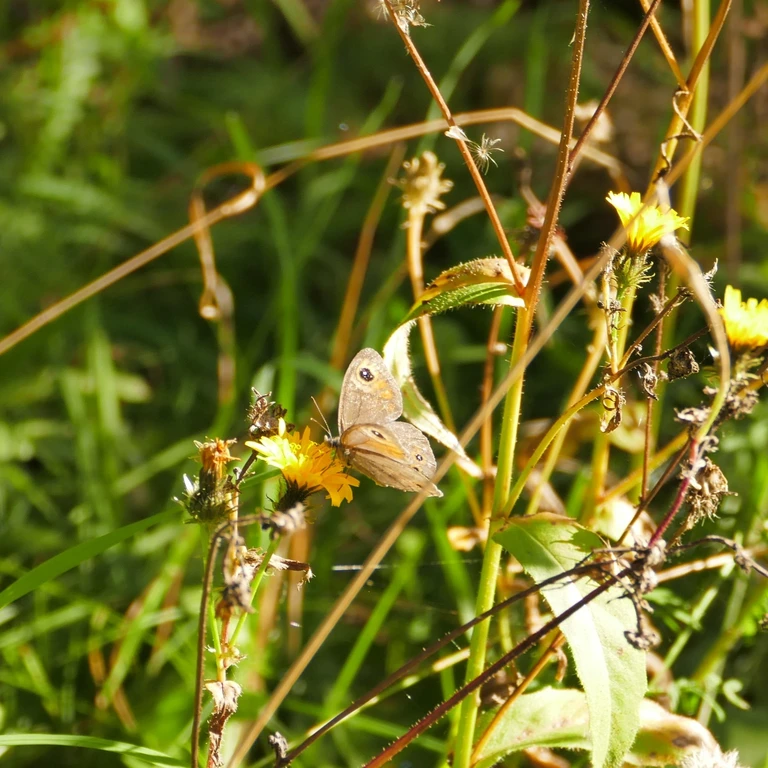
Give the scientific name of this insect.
Lasiommata maera (also Pararge maera)
